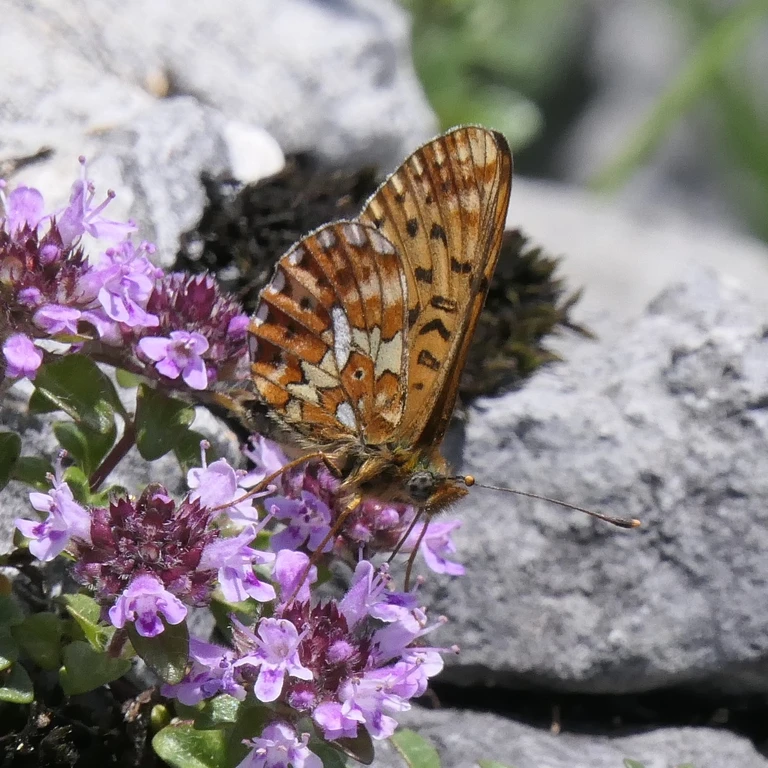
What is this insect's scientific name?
Boloria euphrosyne (also Clossiana euphrosyne)
